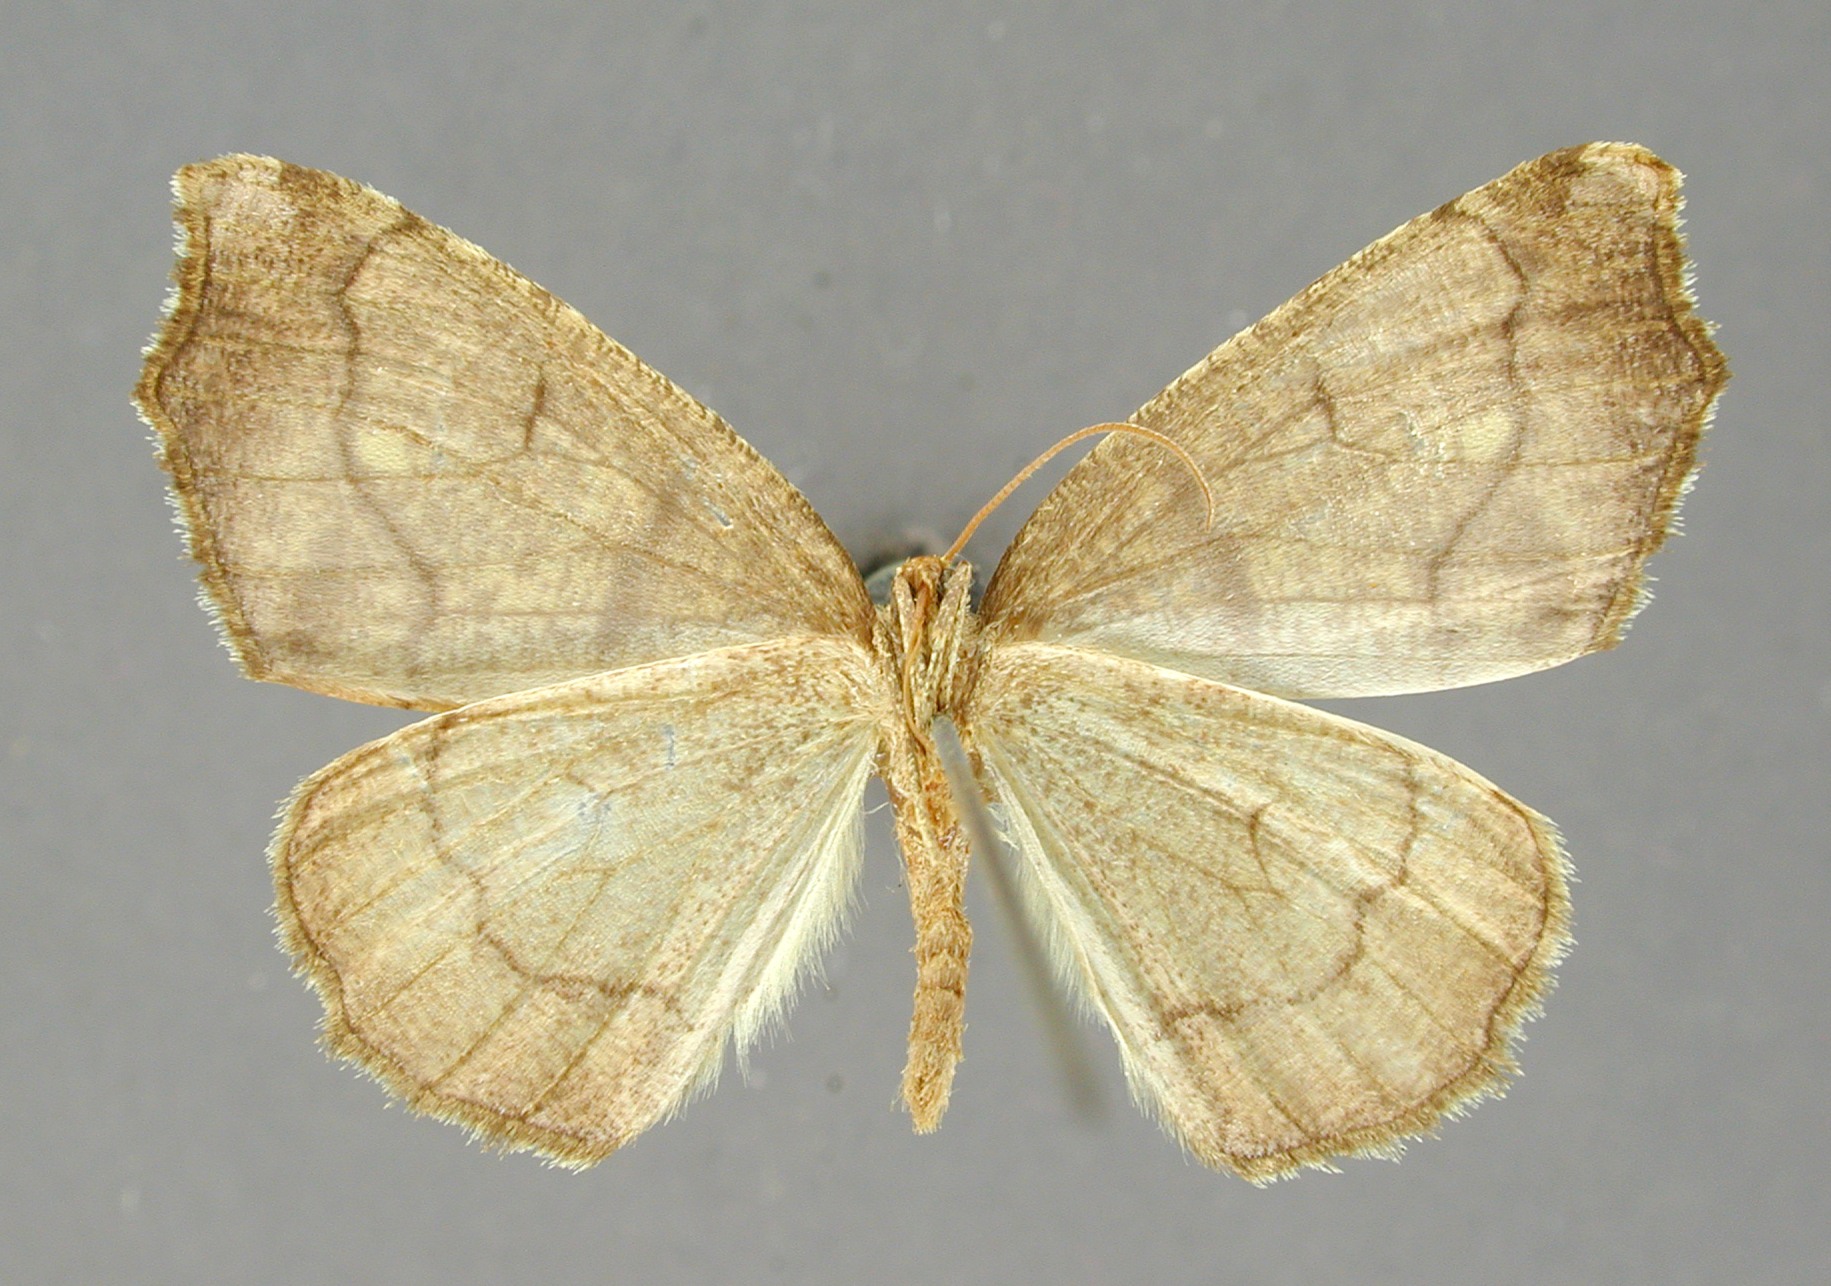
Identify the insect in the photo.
Asestra lineata
